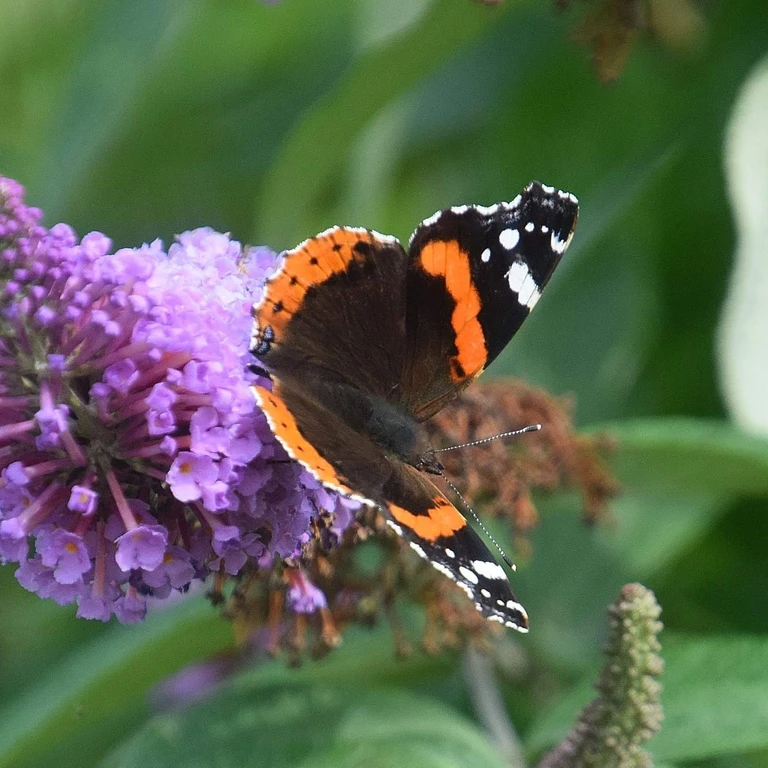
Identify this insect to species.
Vanessa atalanta
